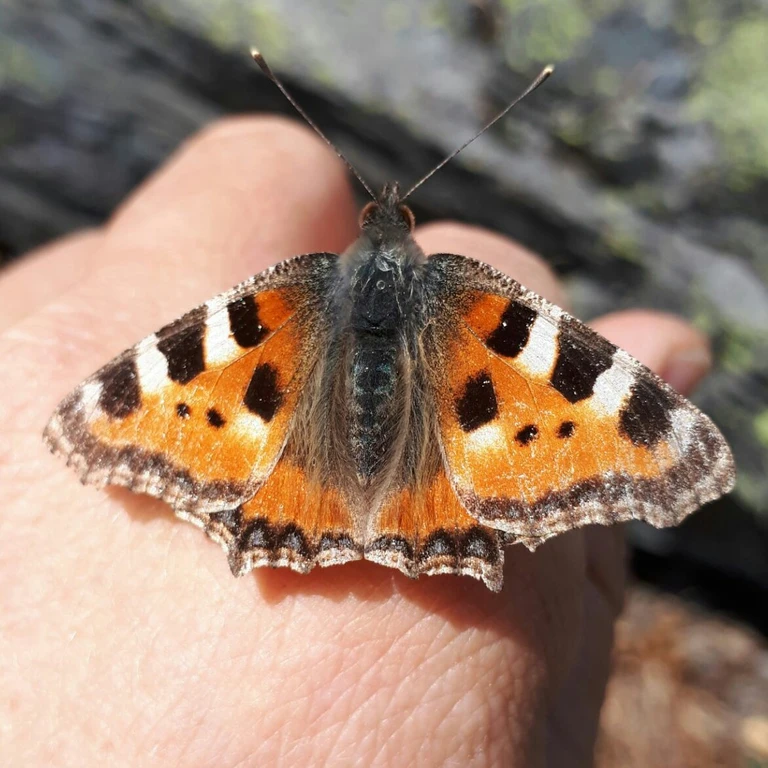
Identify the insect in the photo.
Aglais urticae
